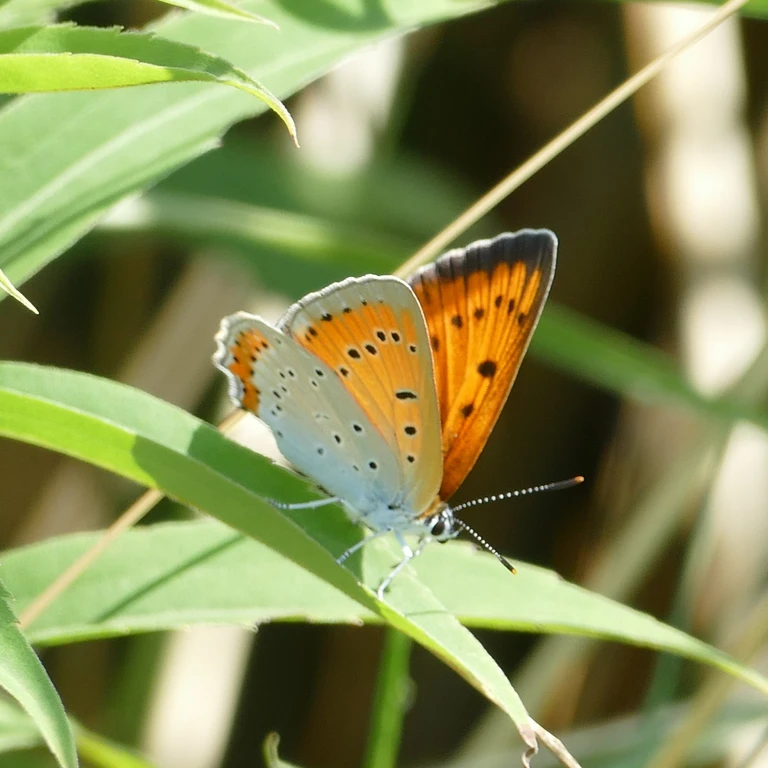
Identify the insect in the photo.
Lycaena dispar
